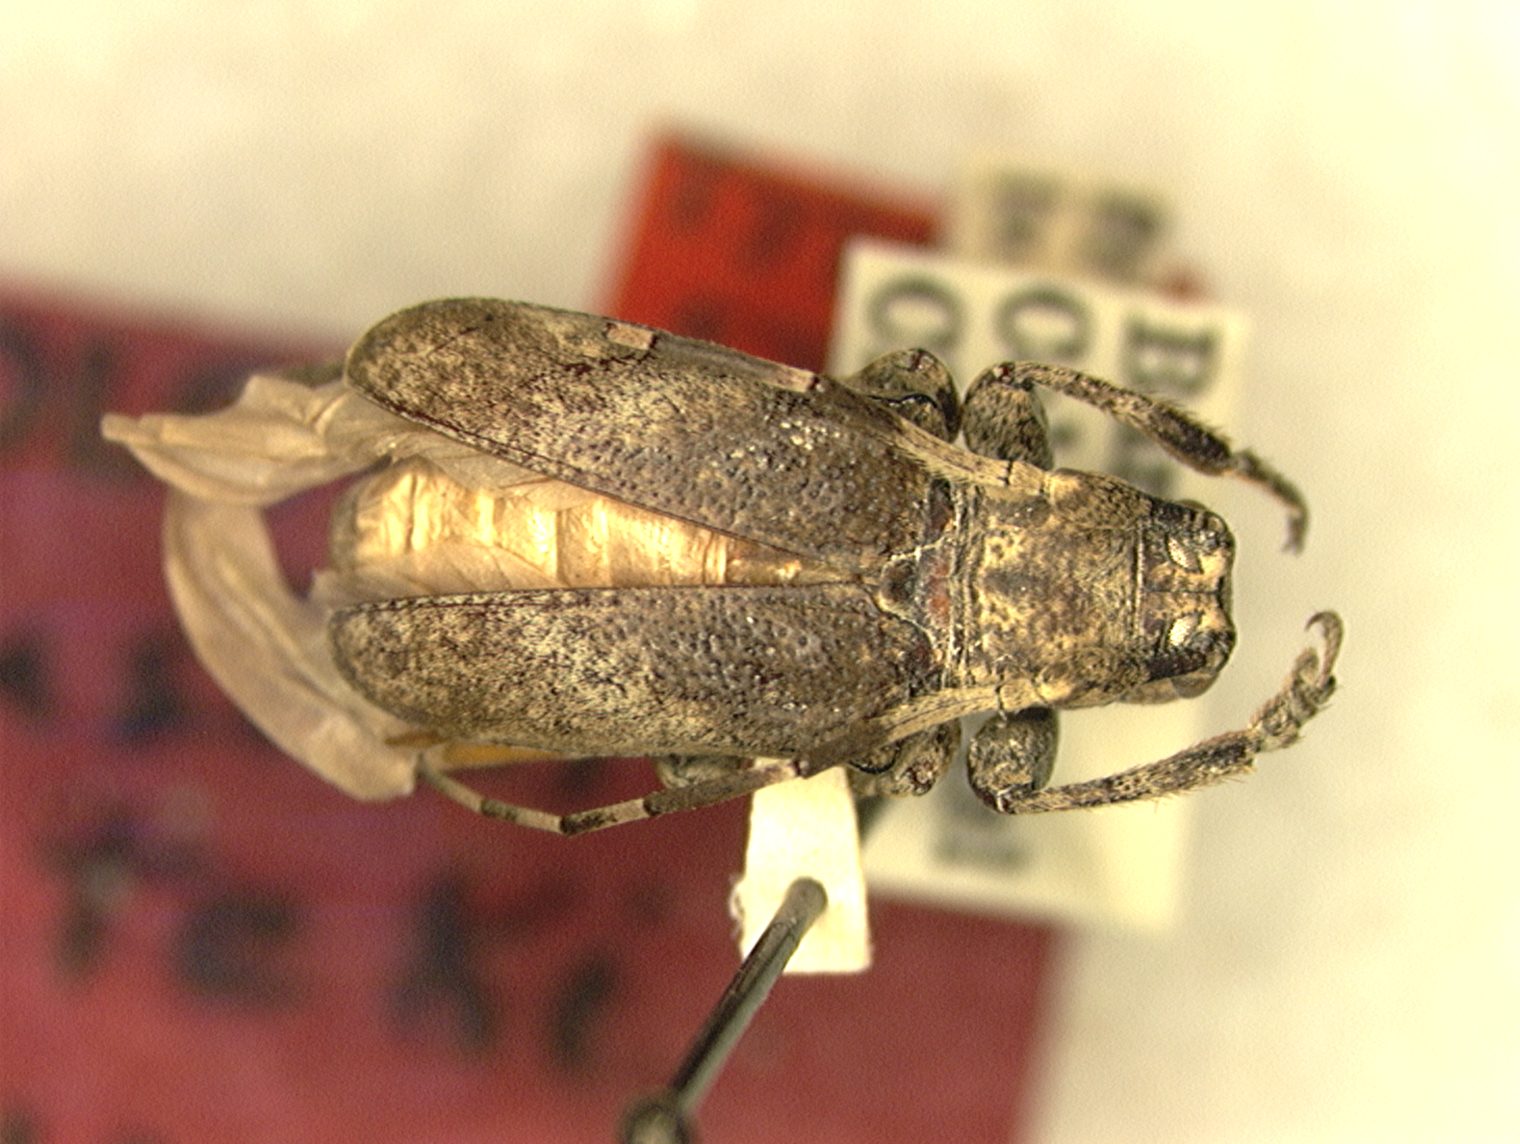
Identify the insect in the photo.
Venustus zeteki
